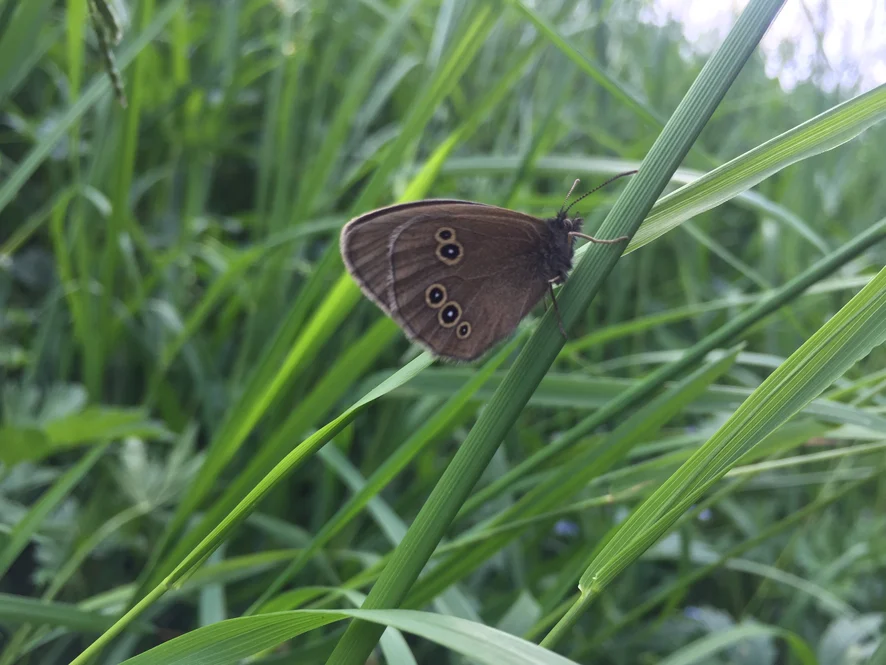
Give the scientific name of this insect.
Aphantopus hyperantus
